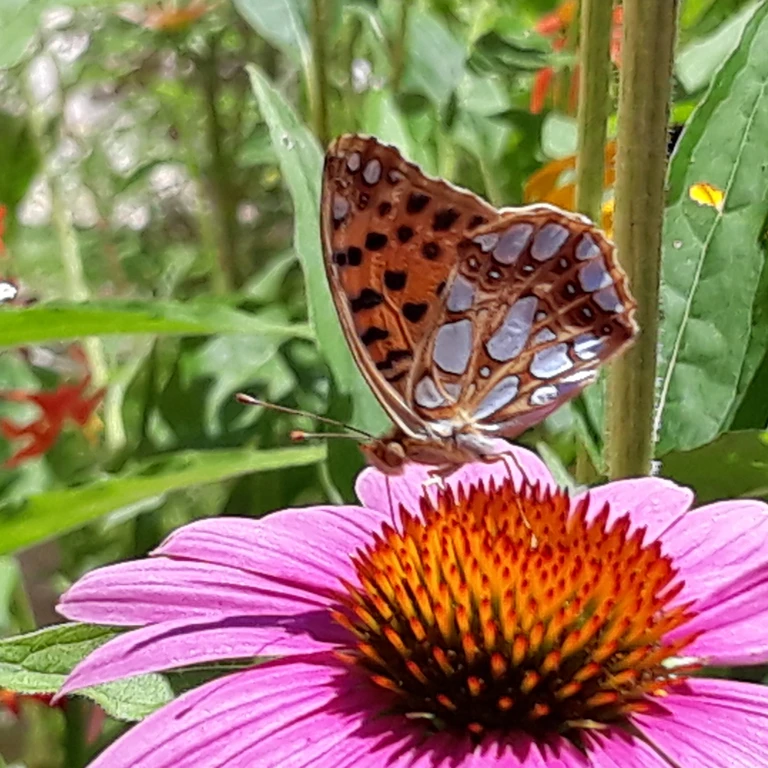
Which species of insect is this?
Issoria lathonia
